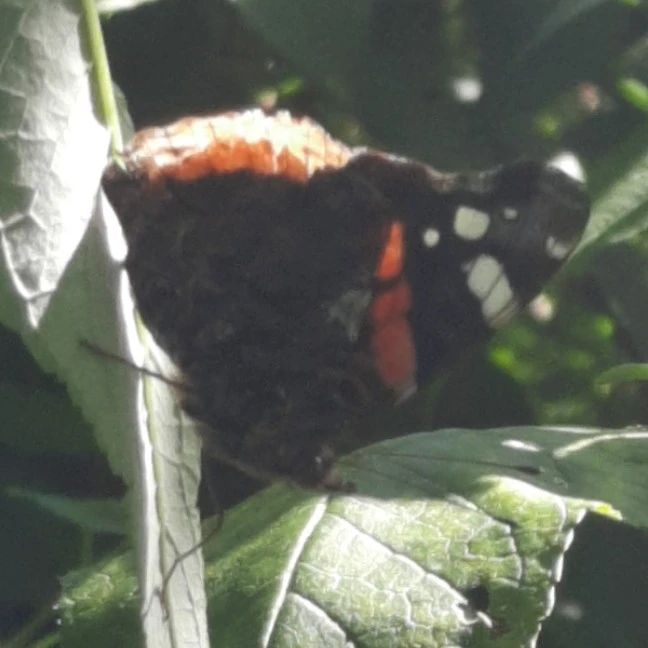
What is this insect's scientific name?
Vanessa atalanta
